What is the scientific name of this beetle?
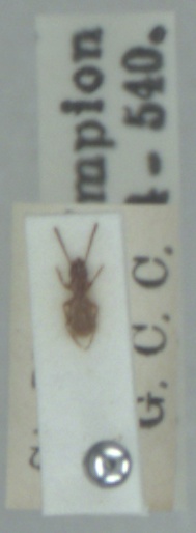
Aepus marinus
